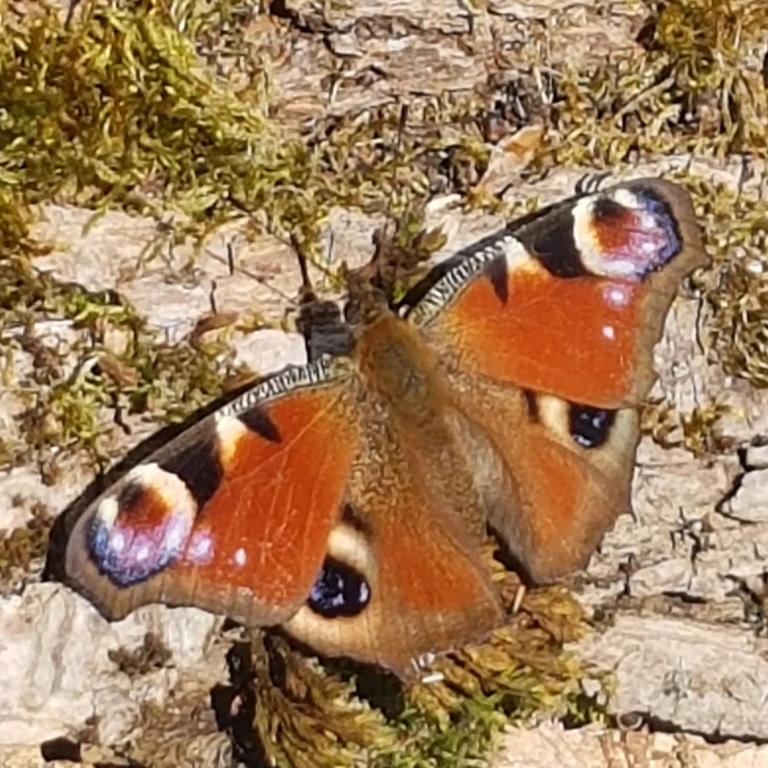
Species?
Aglais io
